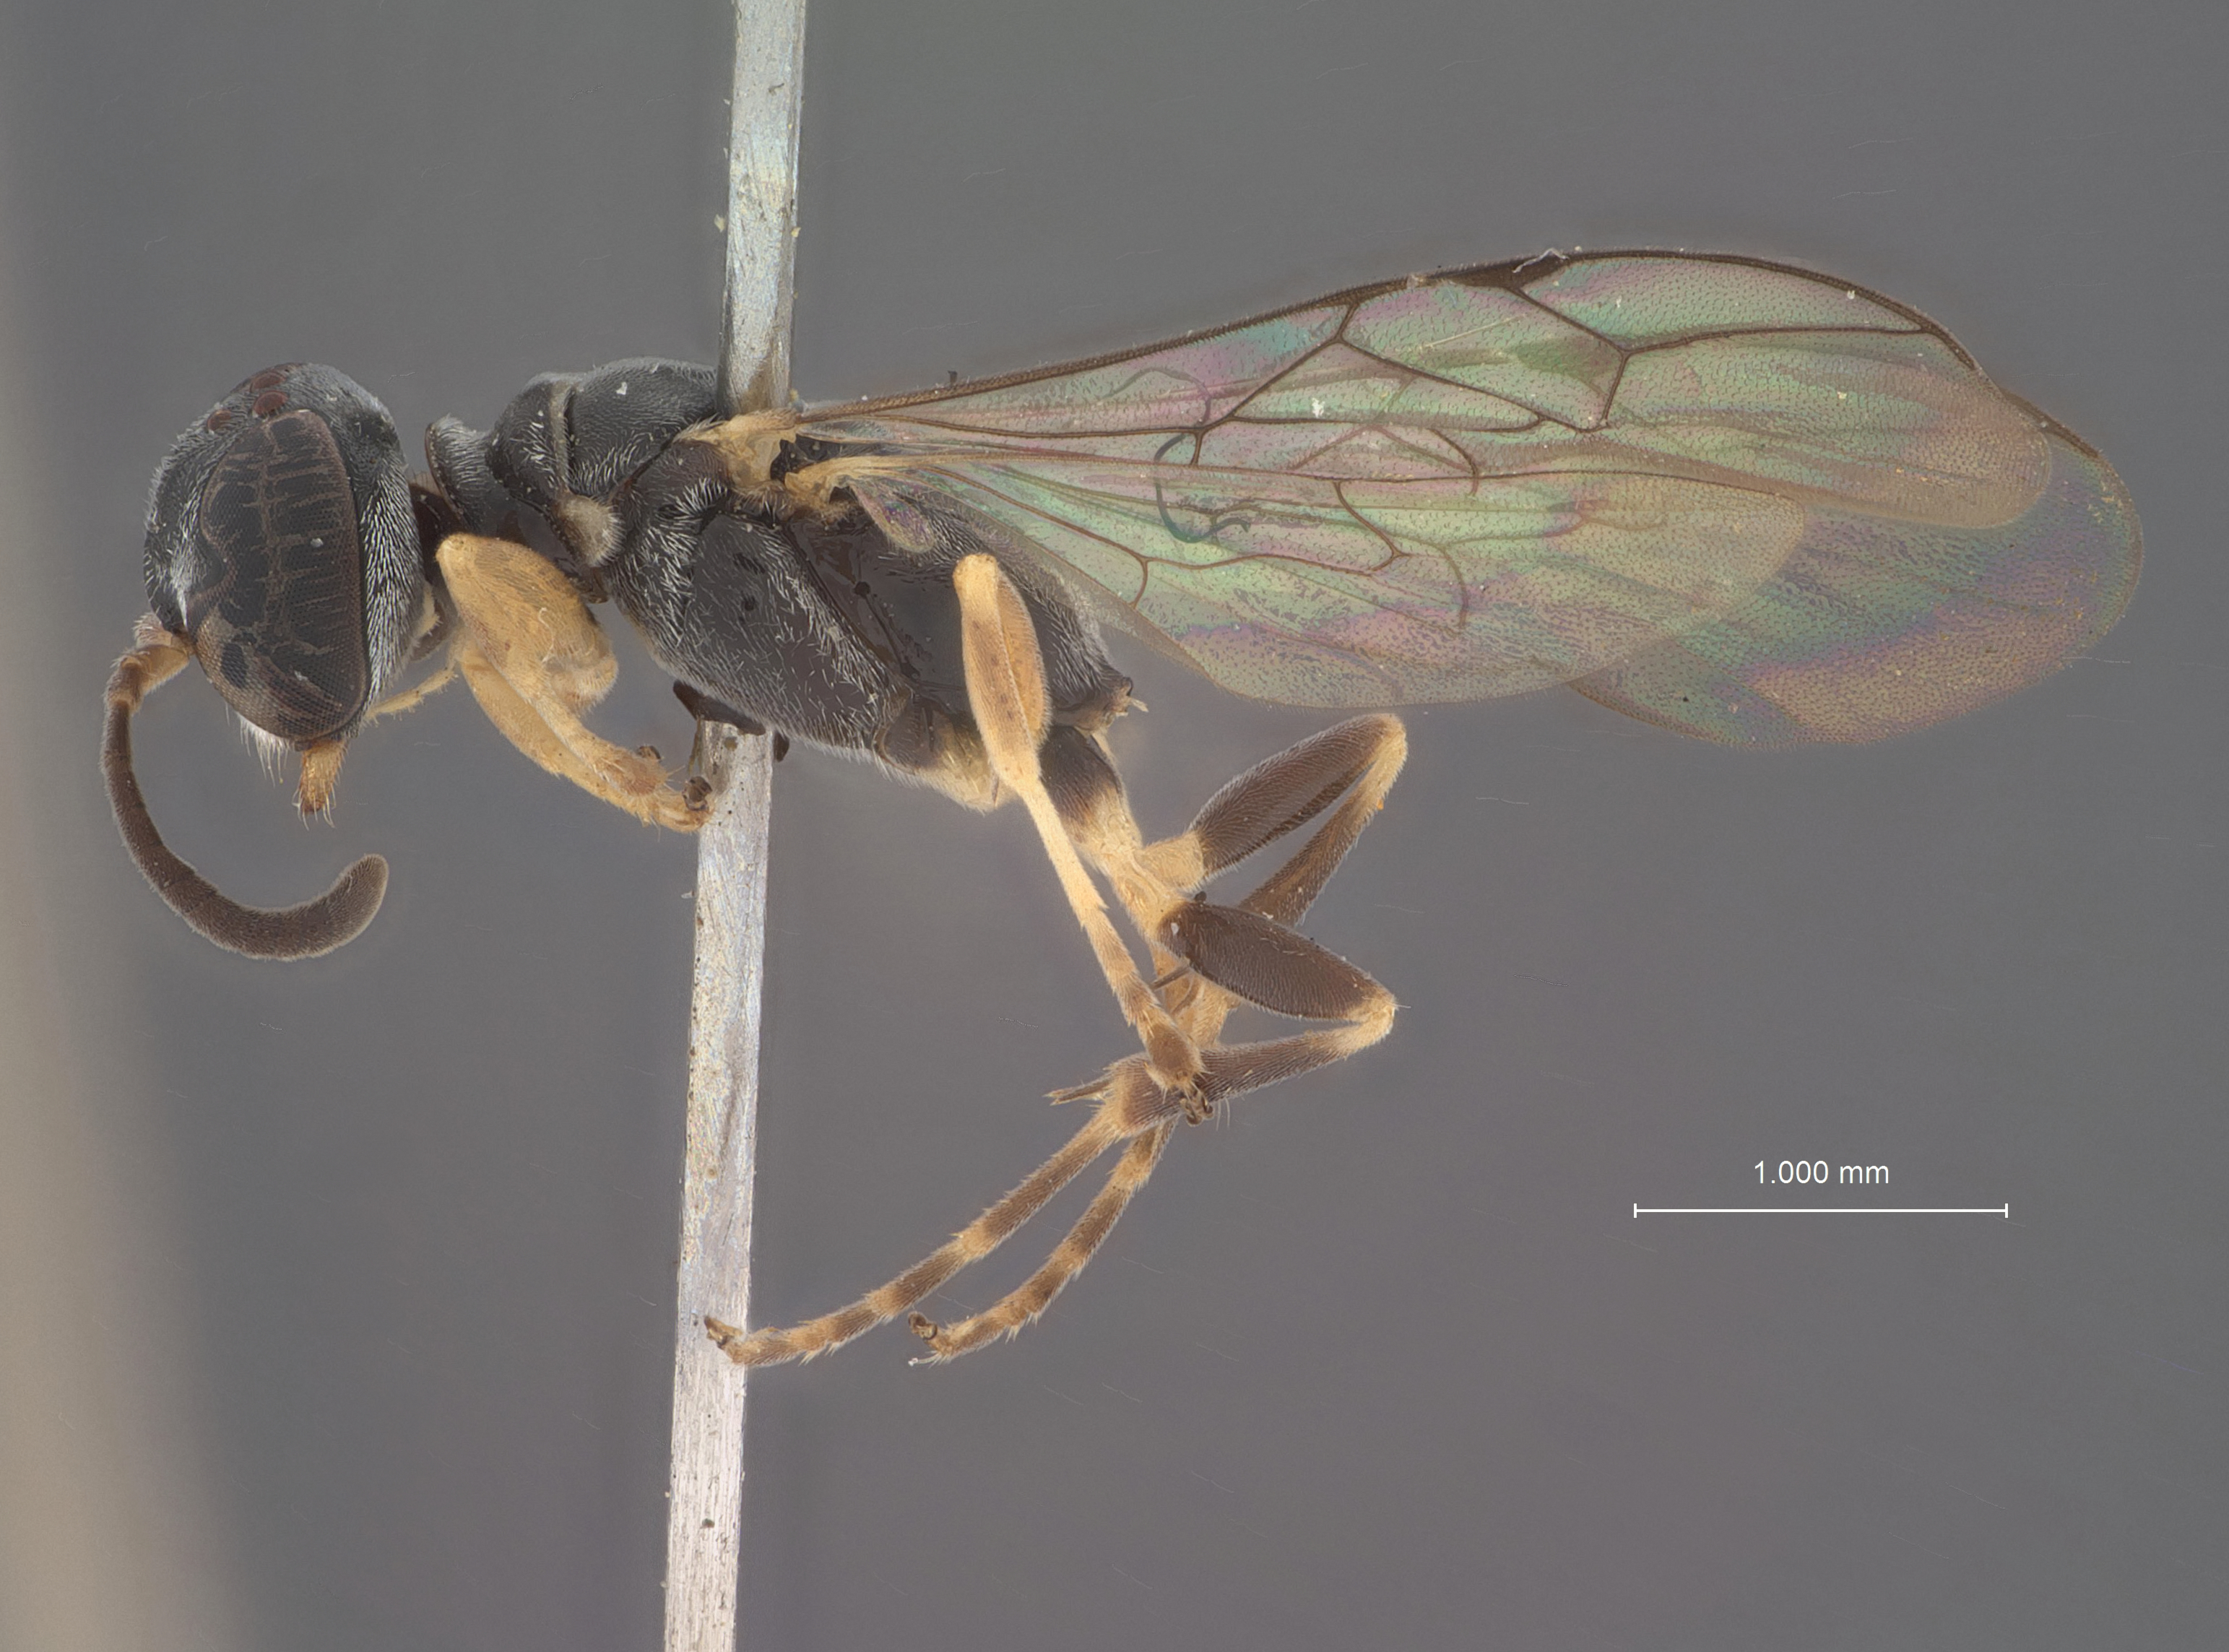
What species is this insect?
Trypoxylon venustum
